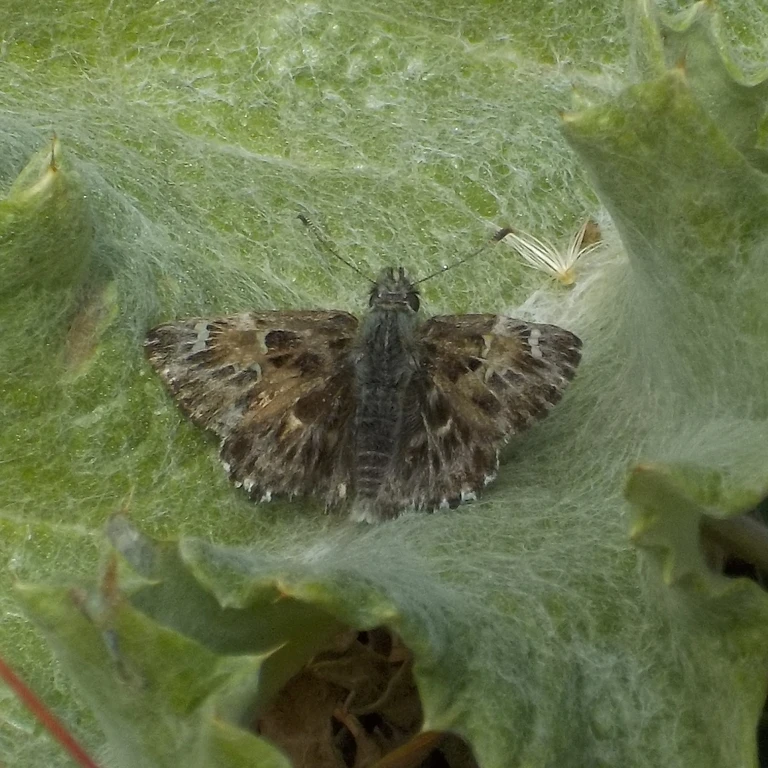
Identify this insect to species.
Carcharodus alceae
